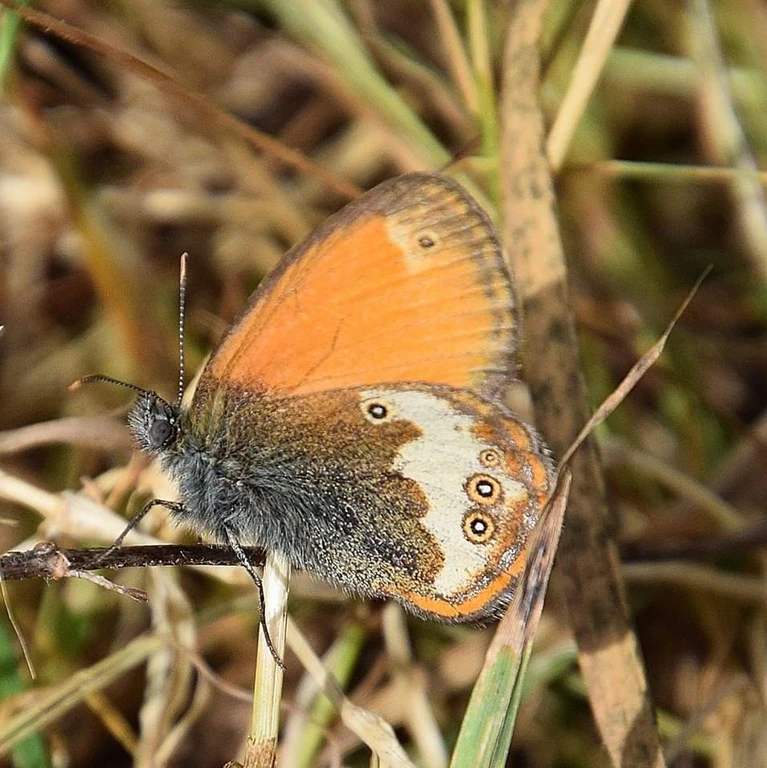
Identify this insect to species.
Coenonympha arcania
